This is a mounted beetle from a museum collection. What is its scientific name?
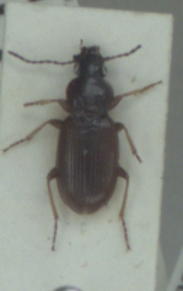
Pterostichus strenuus
